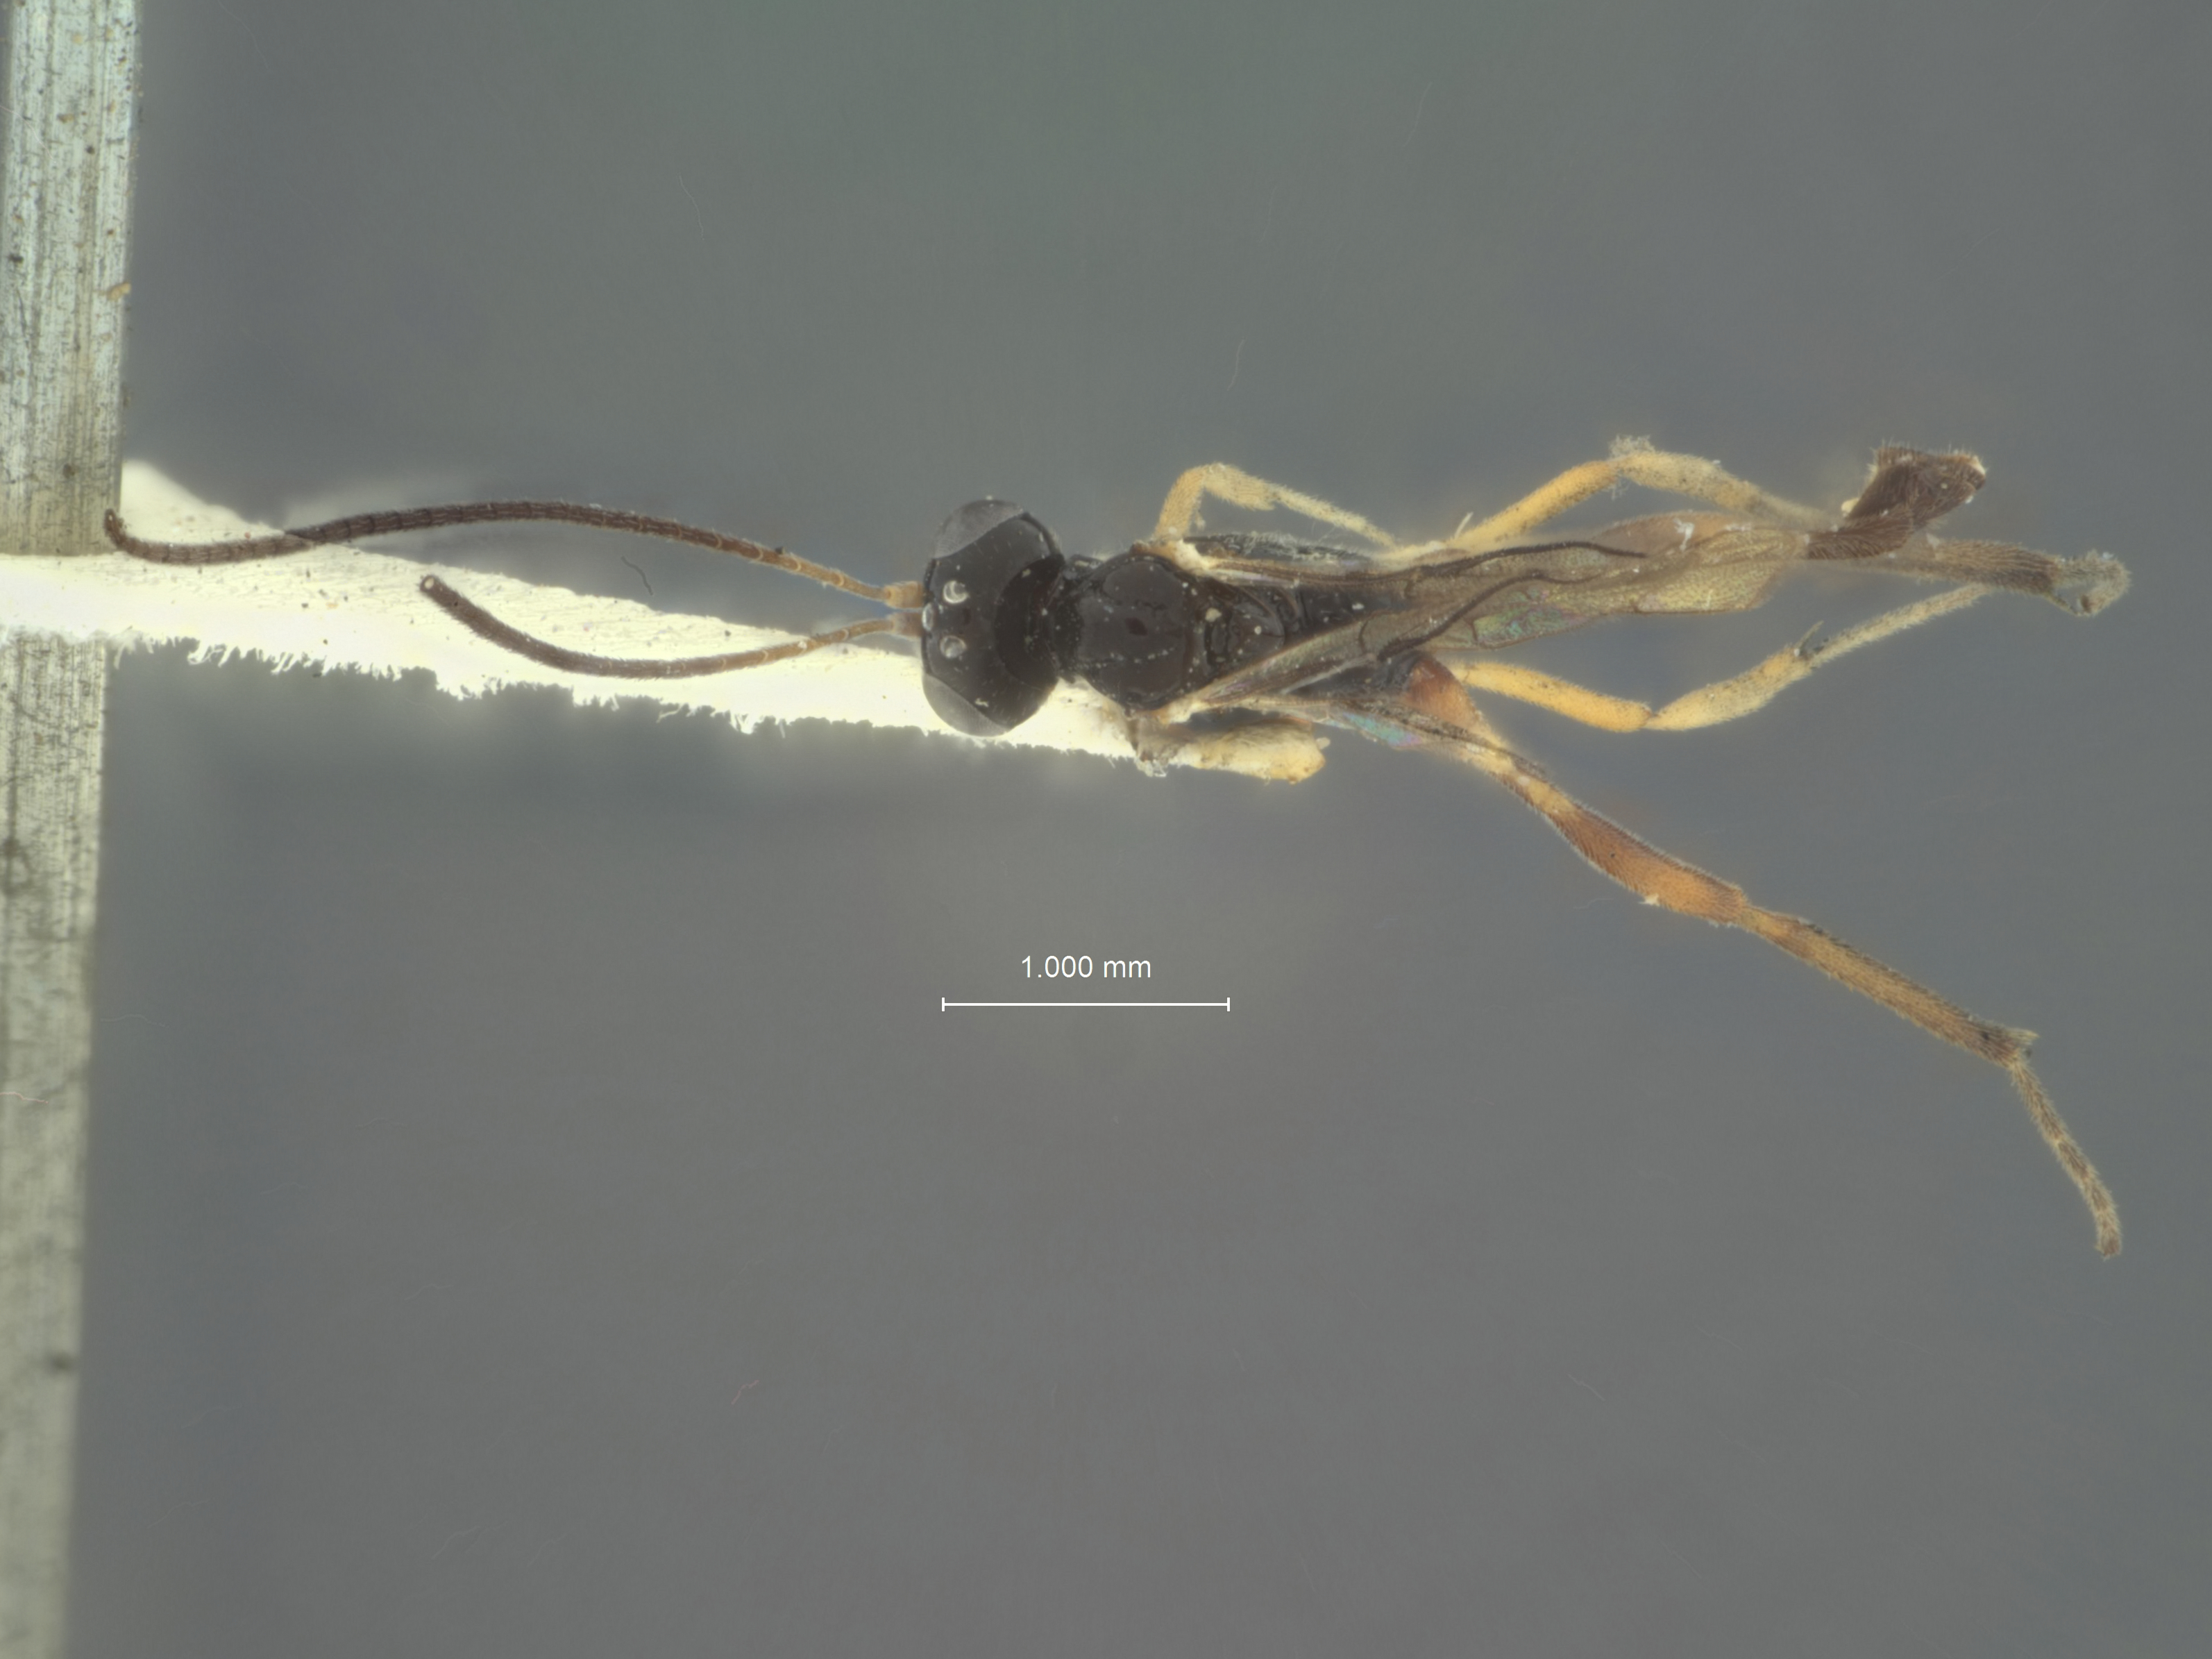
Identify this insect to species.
Atrometus minutus
